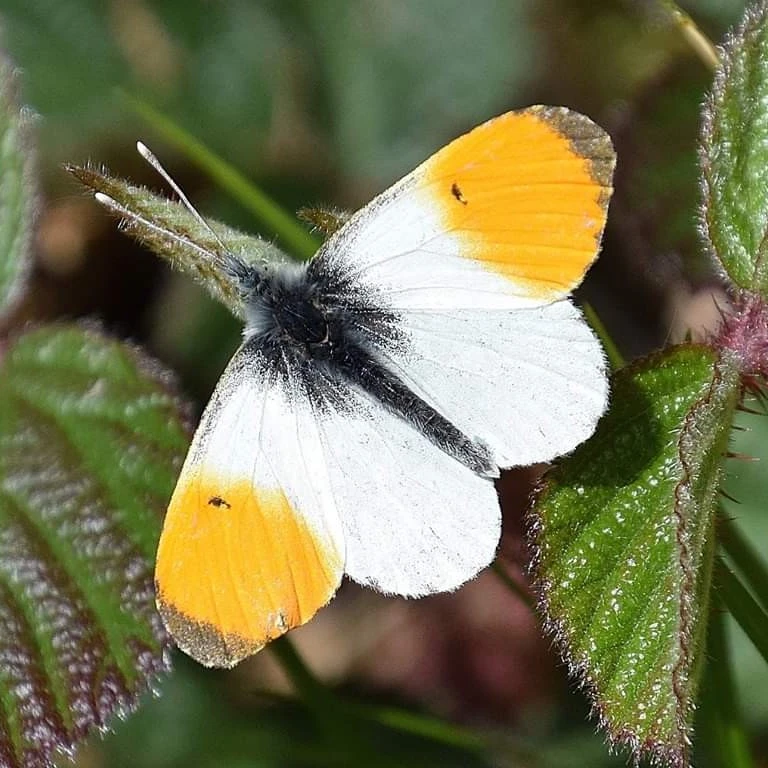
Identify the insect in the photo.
Anthocharis cardamines
